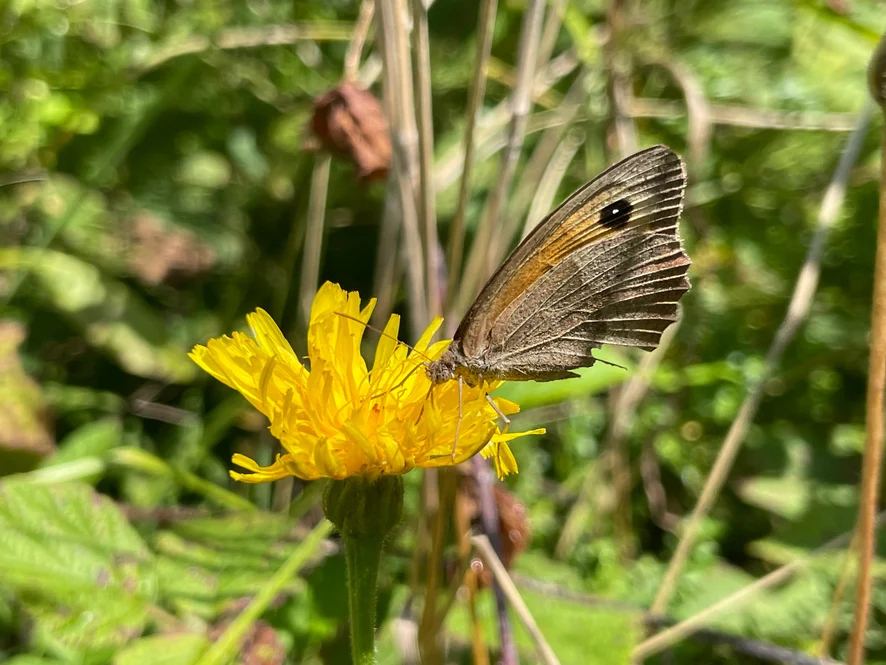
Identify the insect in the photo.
Maniola jurtina
